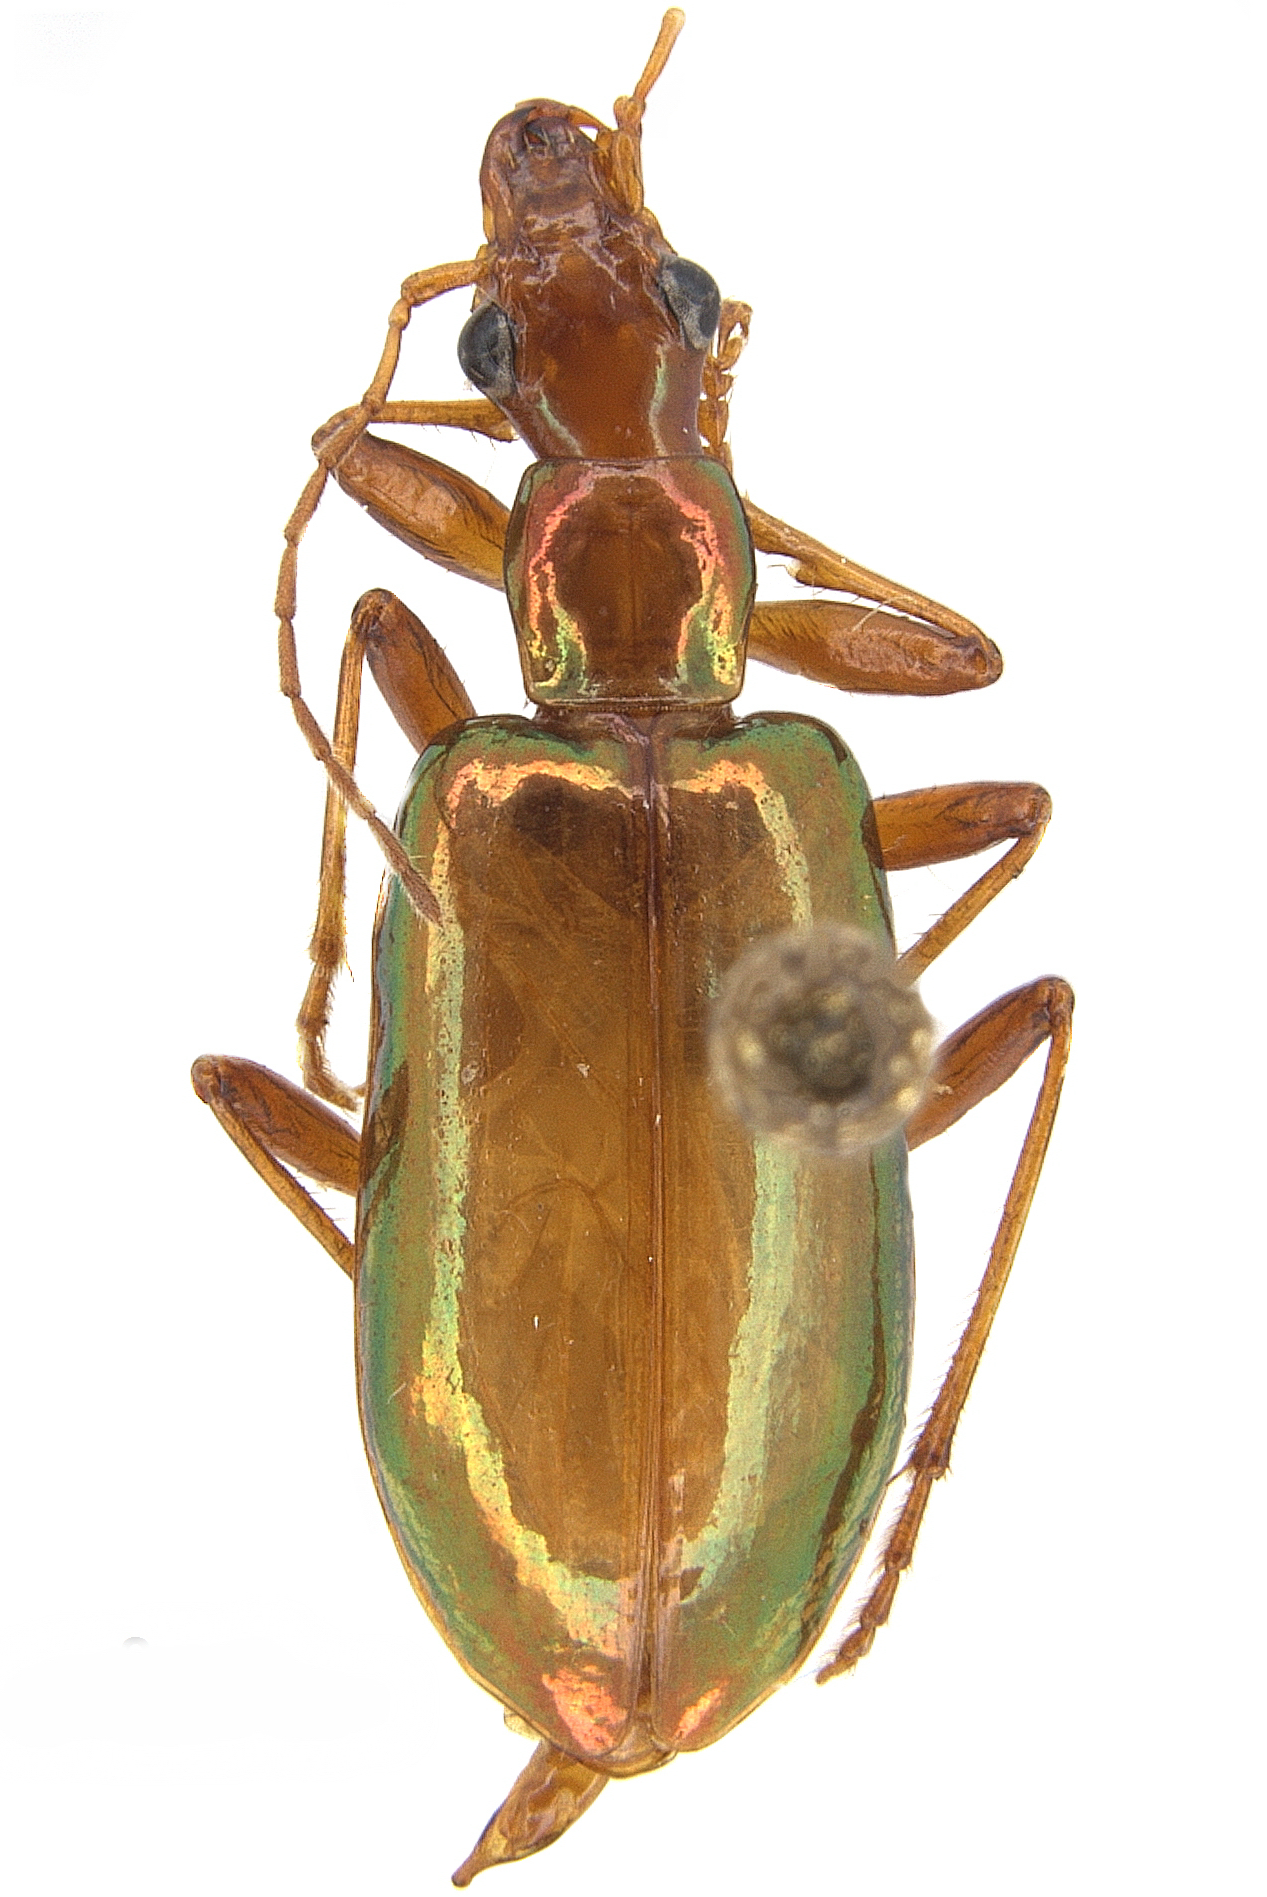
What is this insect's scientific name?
Plagiotelum irinum
